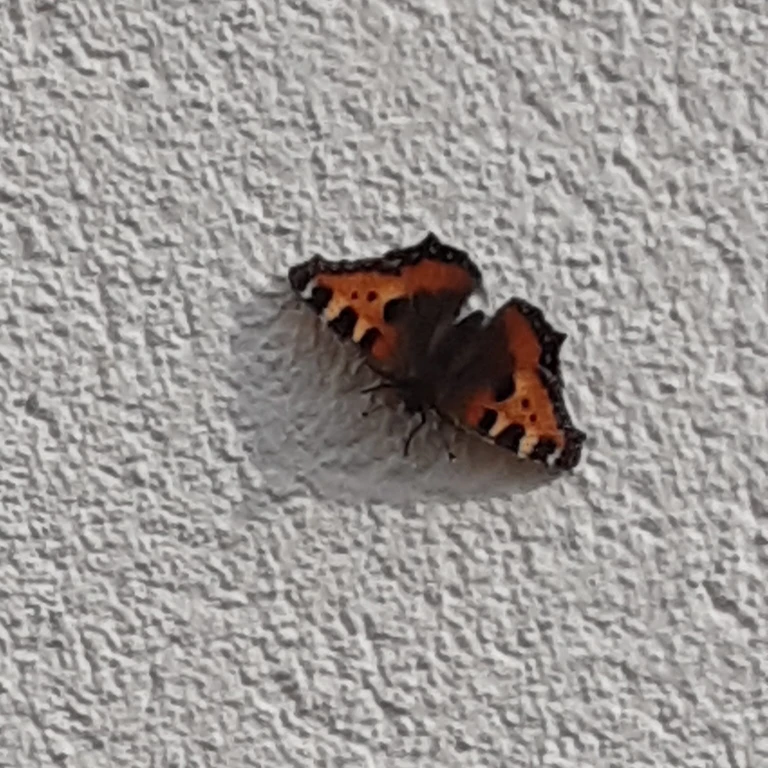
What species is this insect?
Aglais urticae
